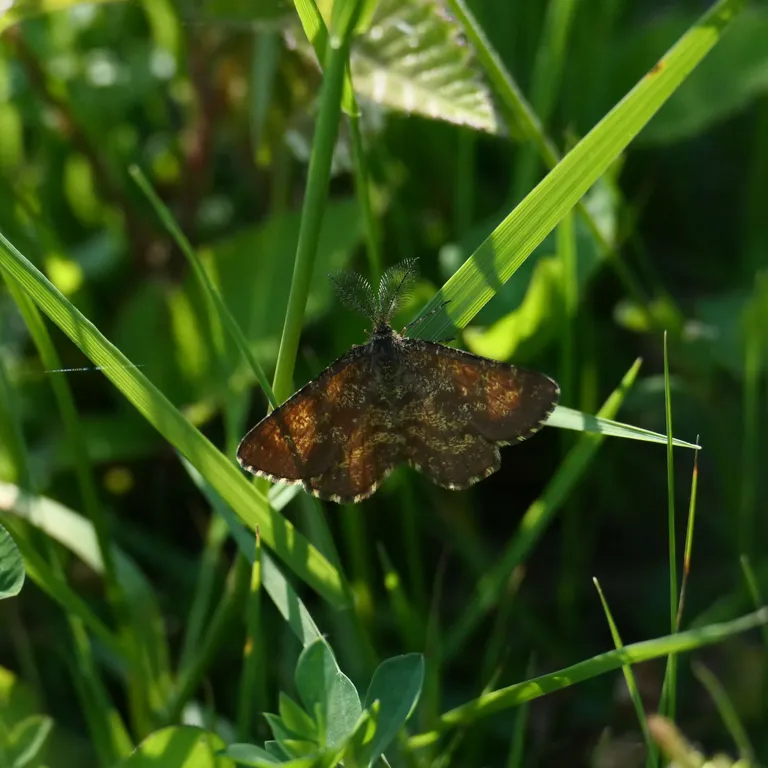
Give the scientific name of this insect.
Ematurga atomaria
